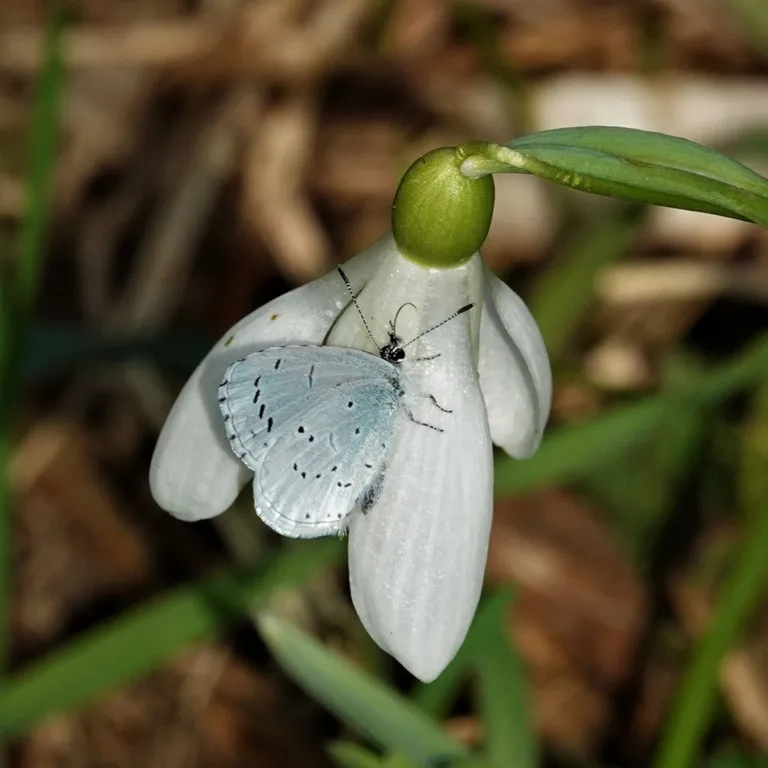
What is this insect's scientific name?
Celastrina argiolus
